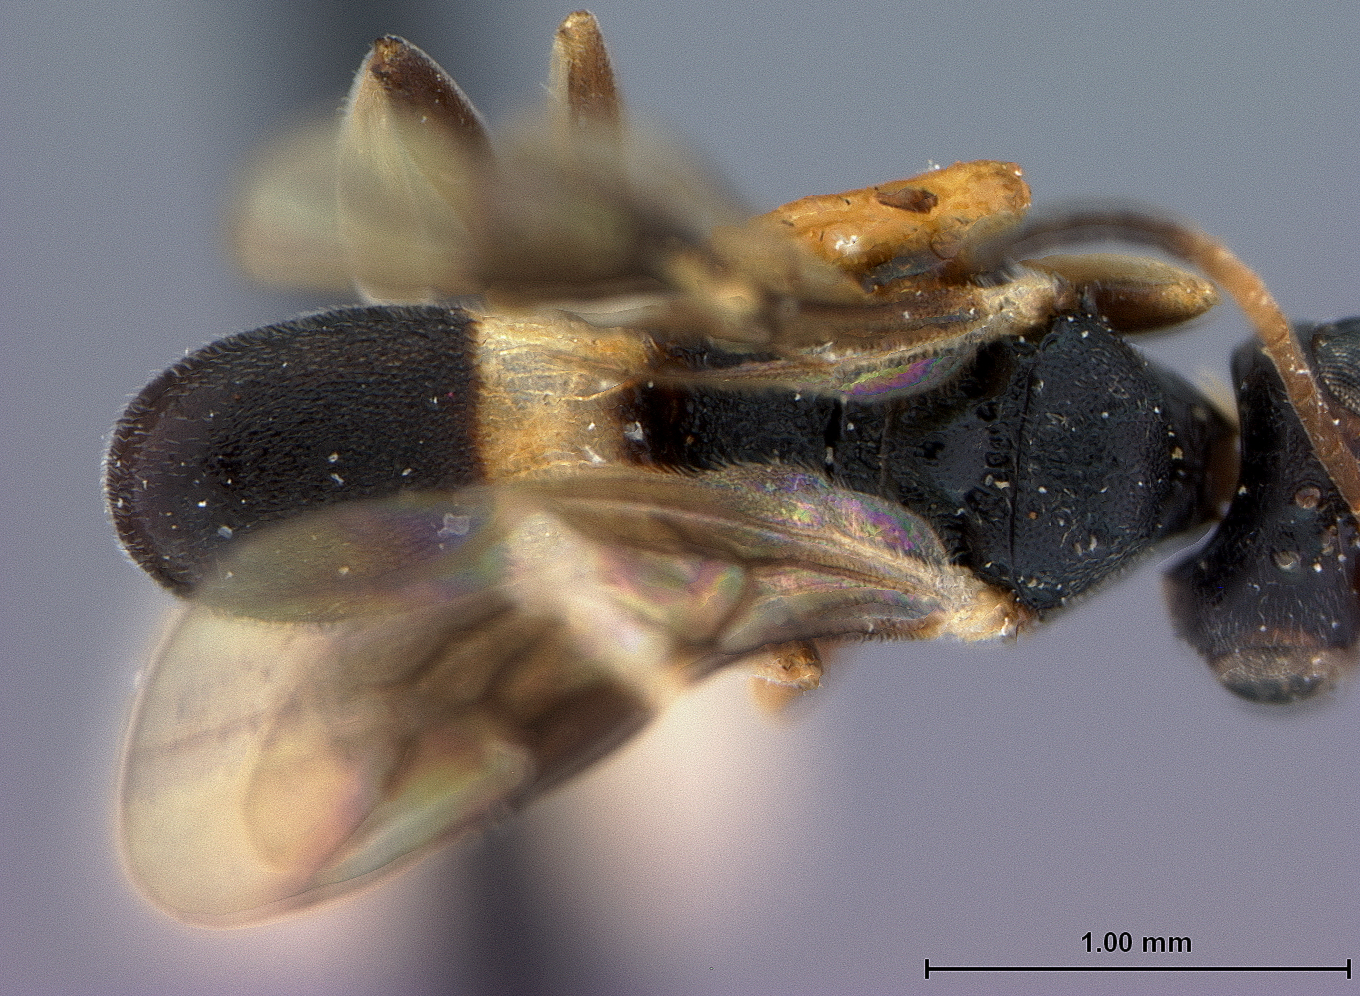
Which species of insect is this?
Ascogaster cinctus
